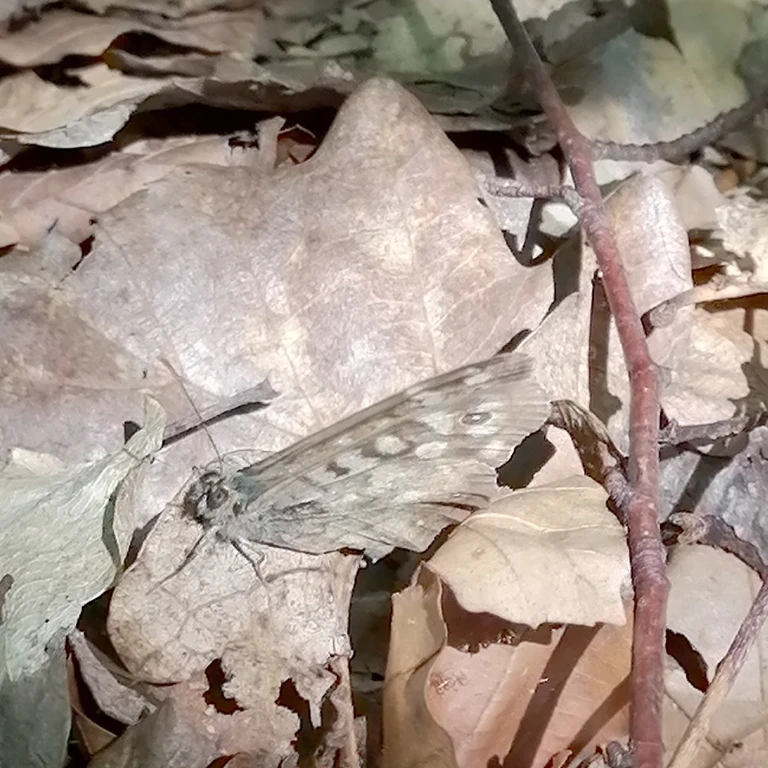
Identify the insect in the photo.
Pararge aegeria
